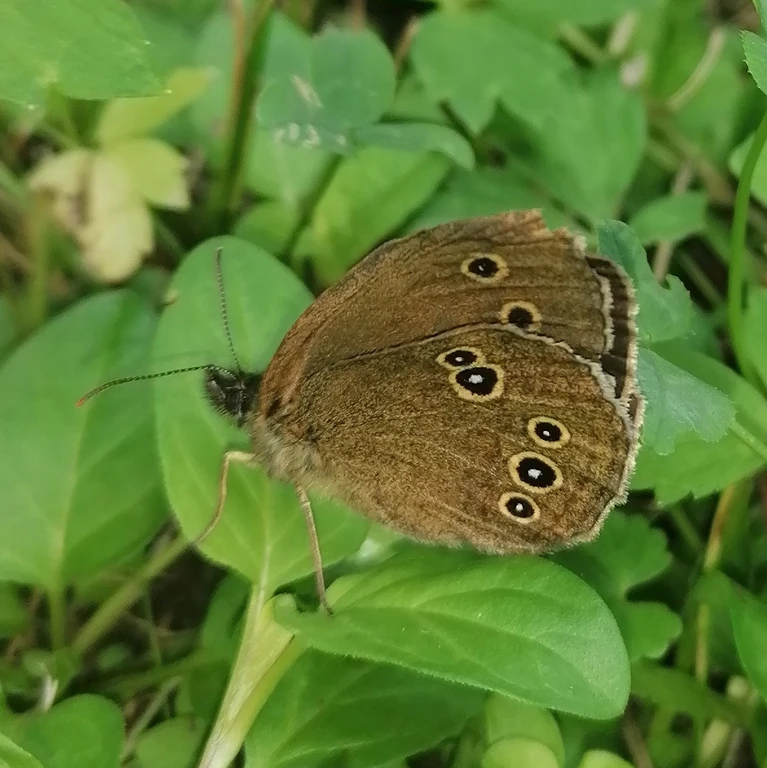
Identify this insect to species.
Aphantopus hyperantus
